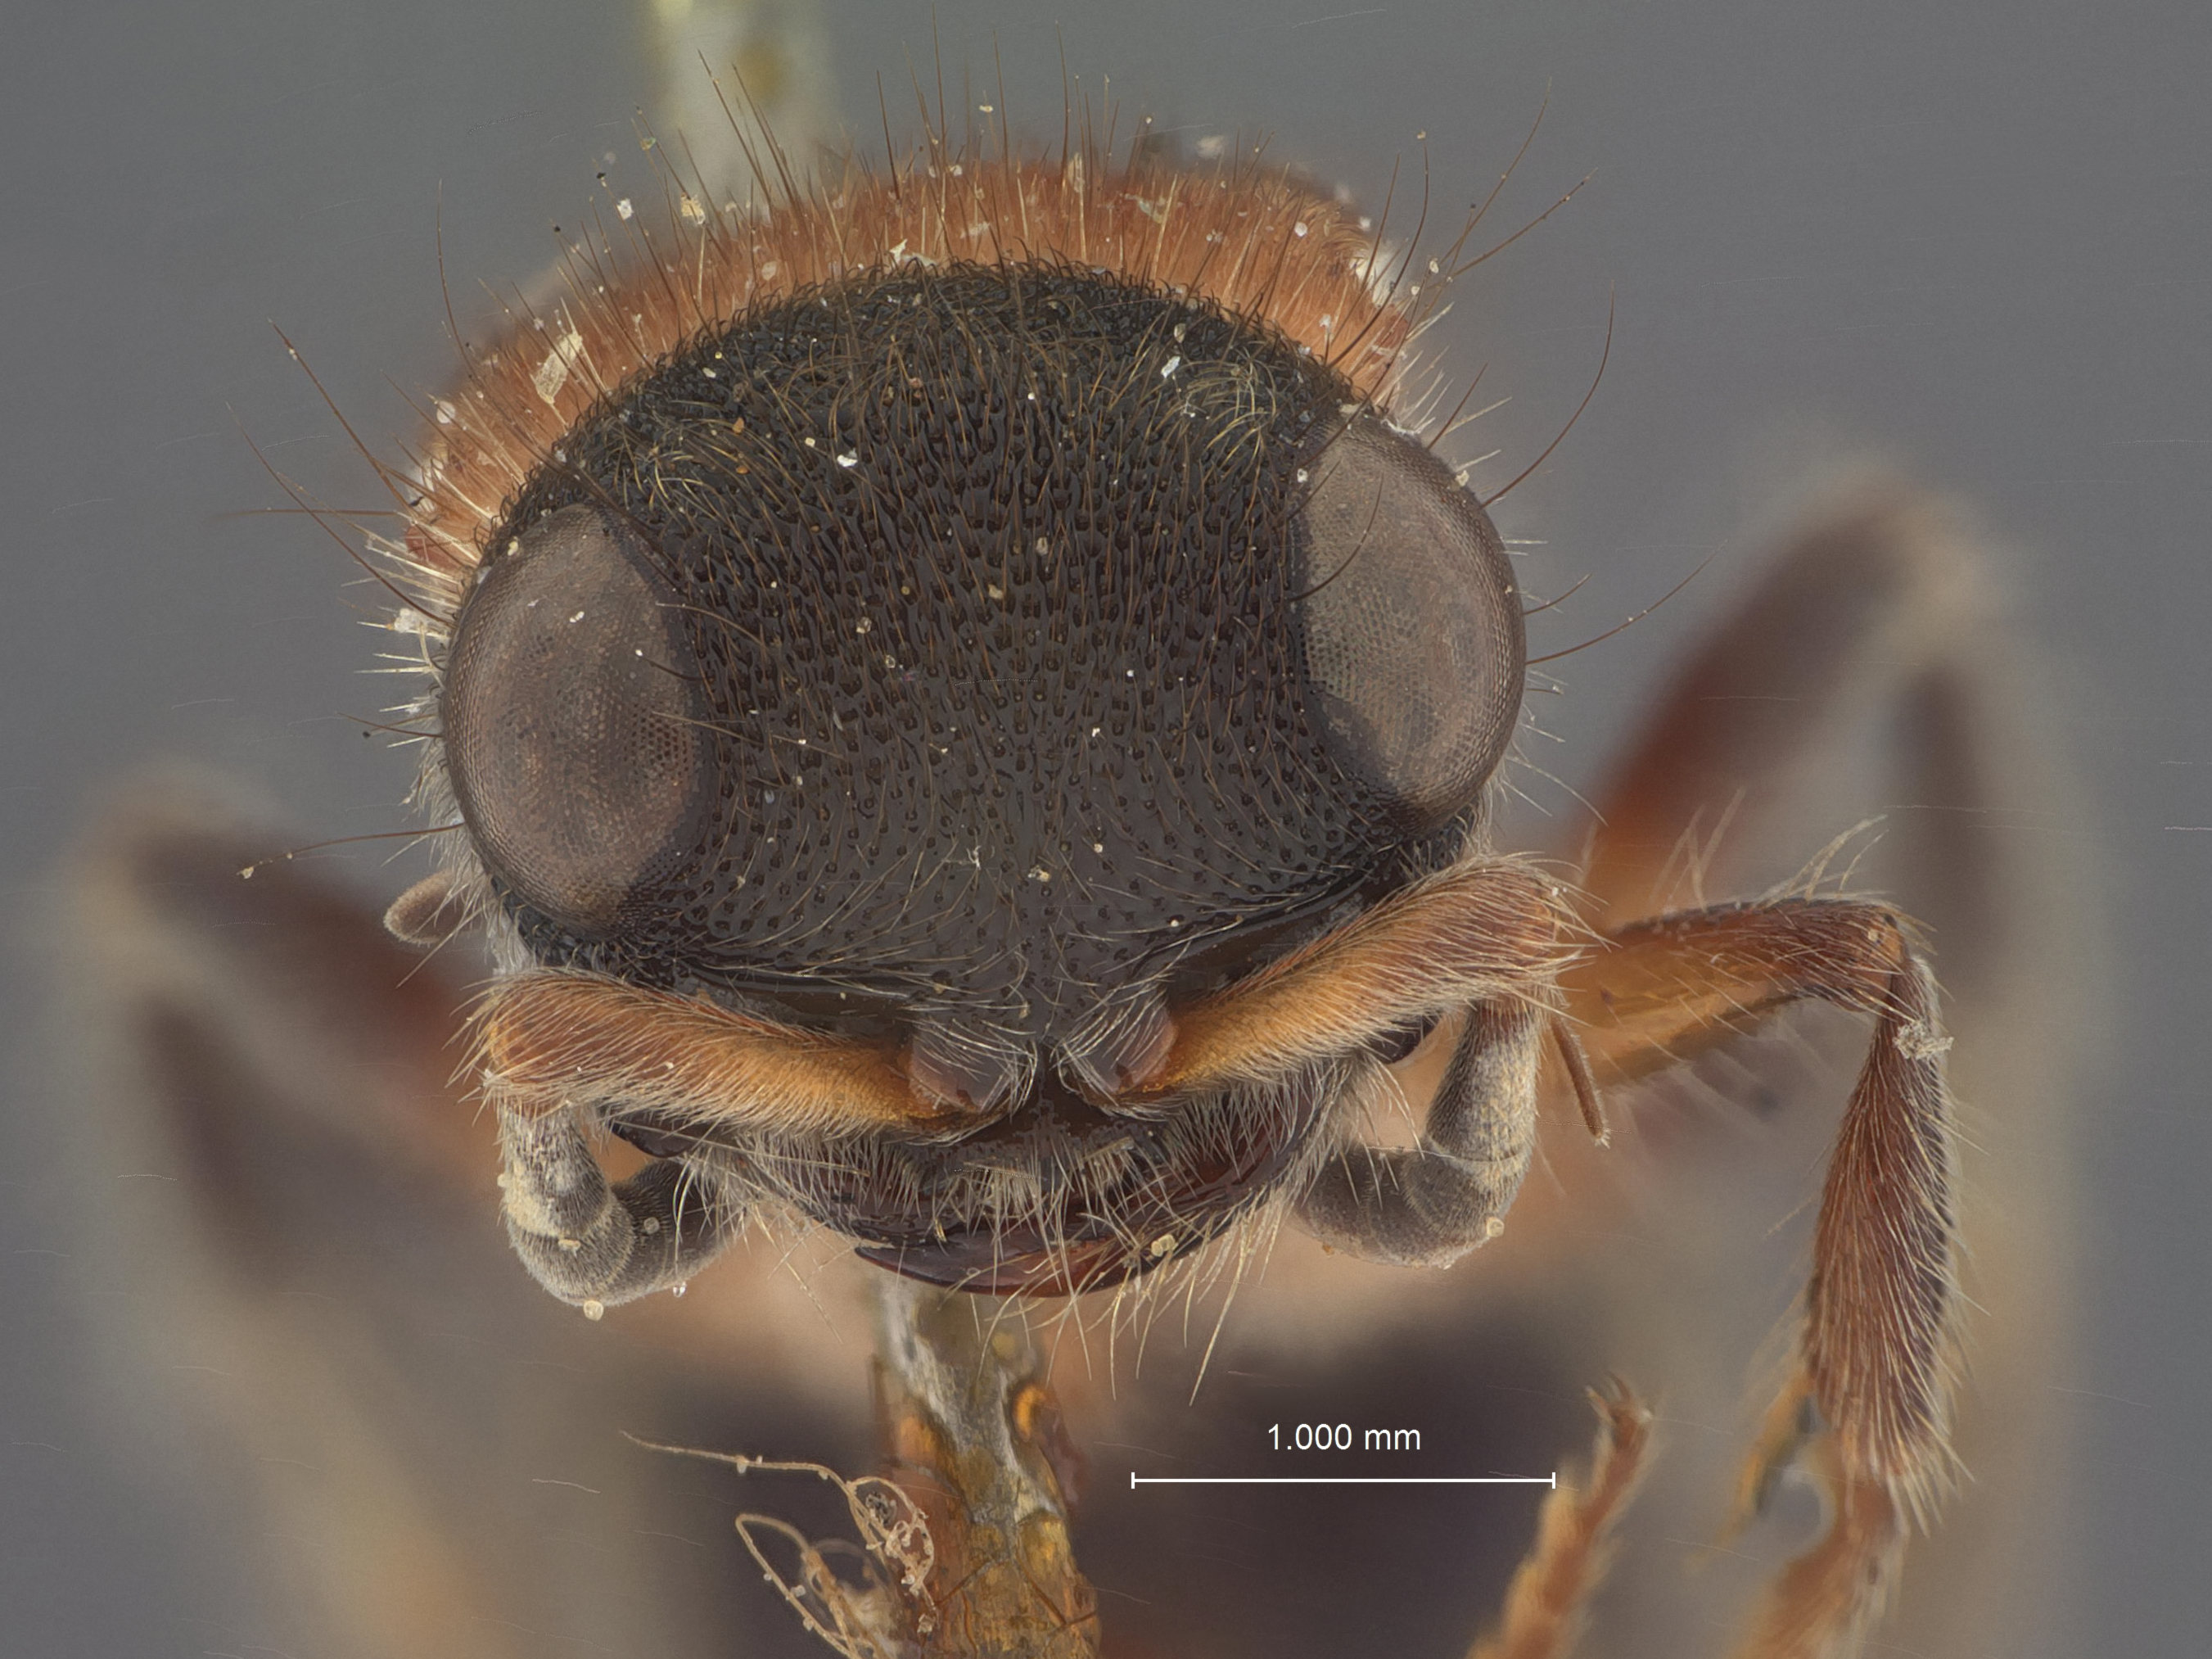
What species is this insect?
Squamulotilla byblis
